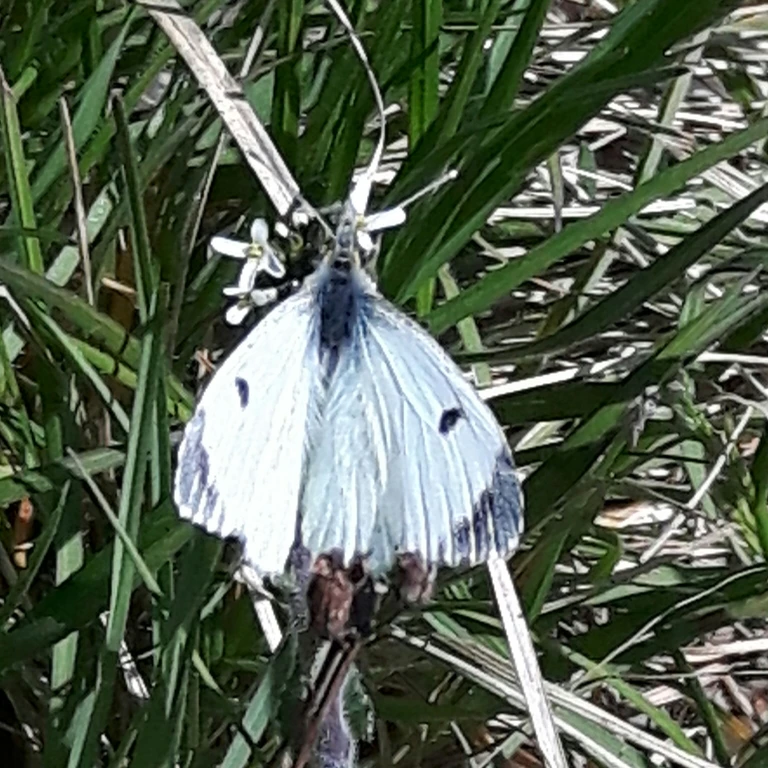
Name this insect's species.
Anthocharis cardamines
